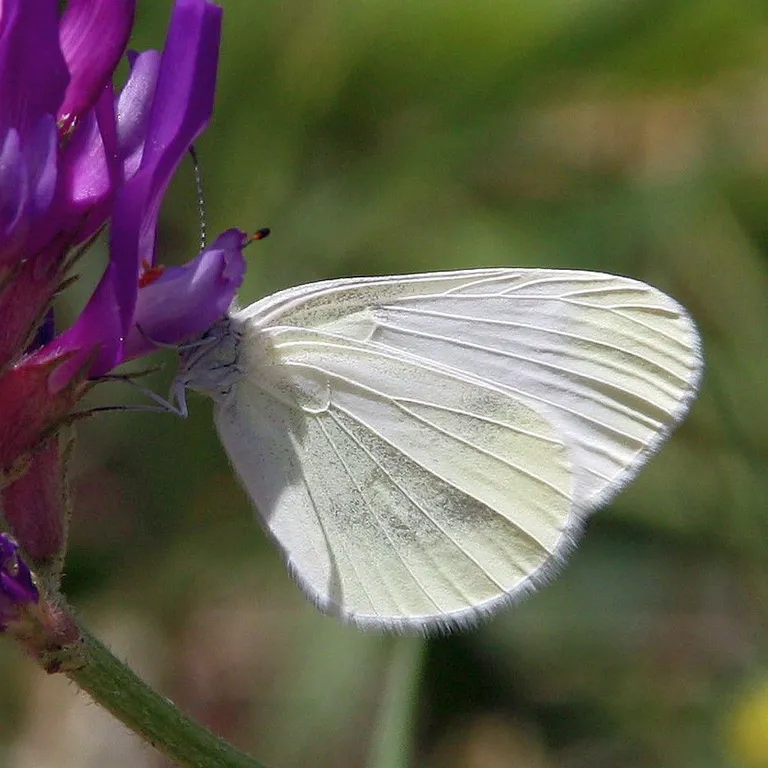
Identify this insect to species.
Leptidea sinapis/juvernica
